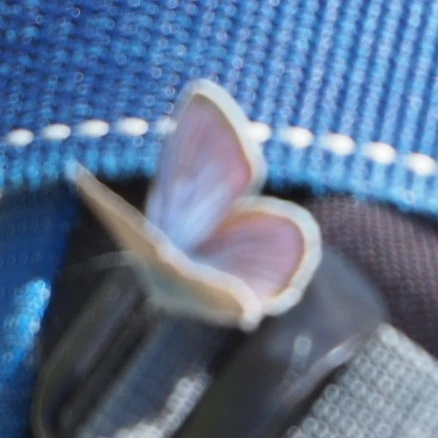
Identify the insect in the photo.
Cyaniris semiargus
